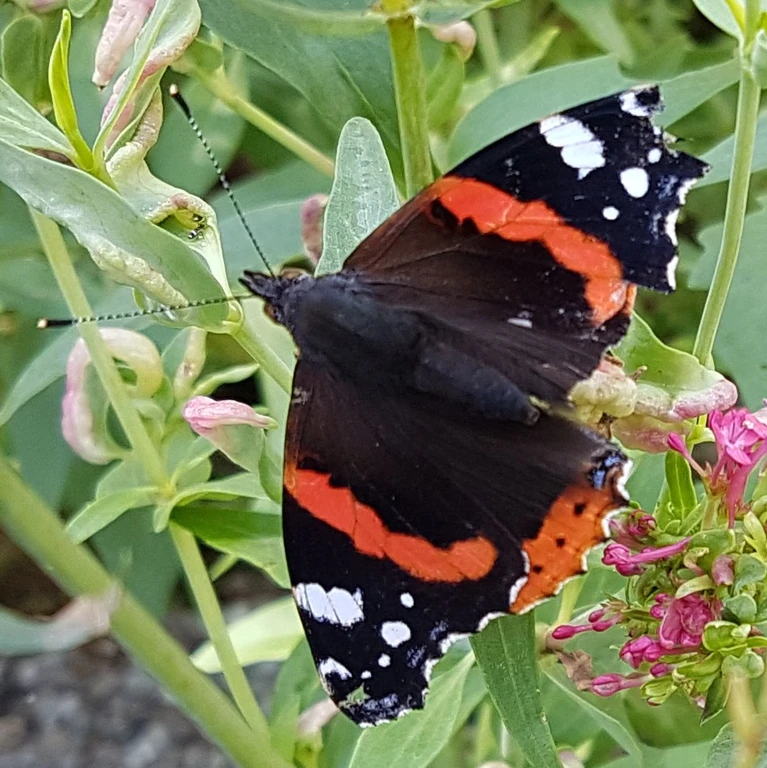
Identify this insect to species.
Vanessa atalanta
